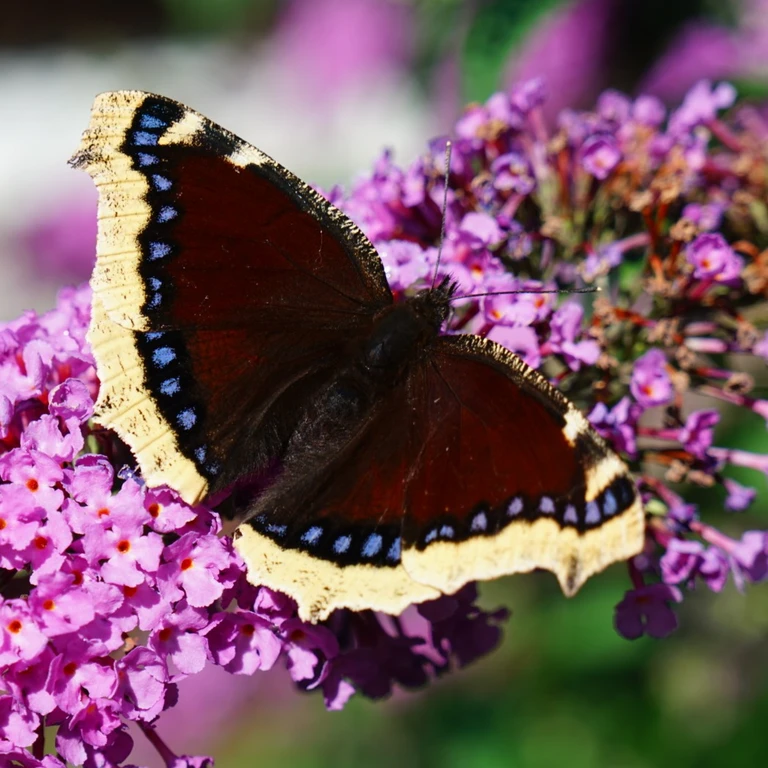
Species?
Nymphalis antiopa
